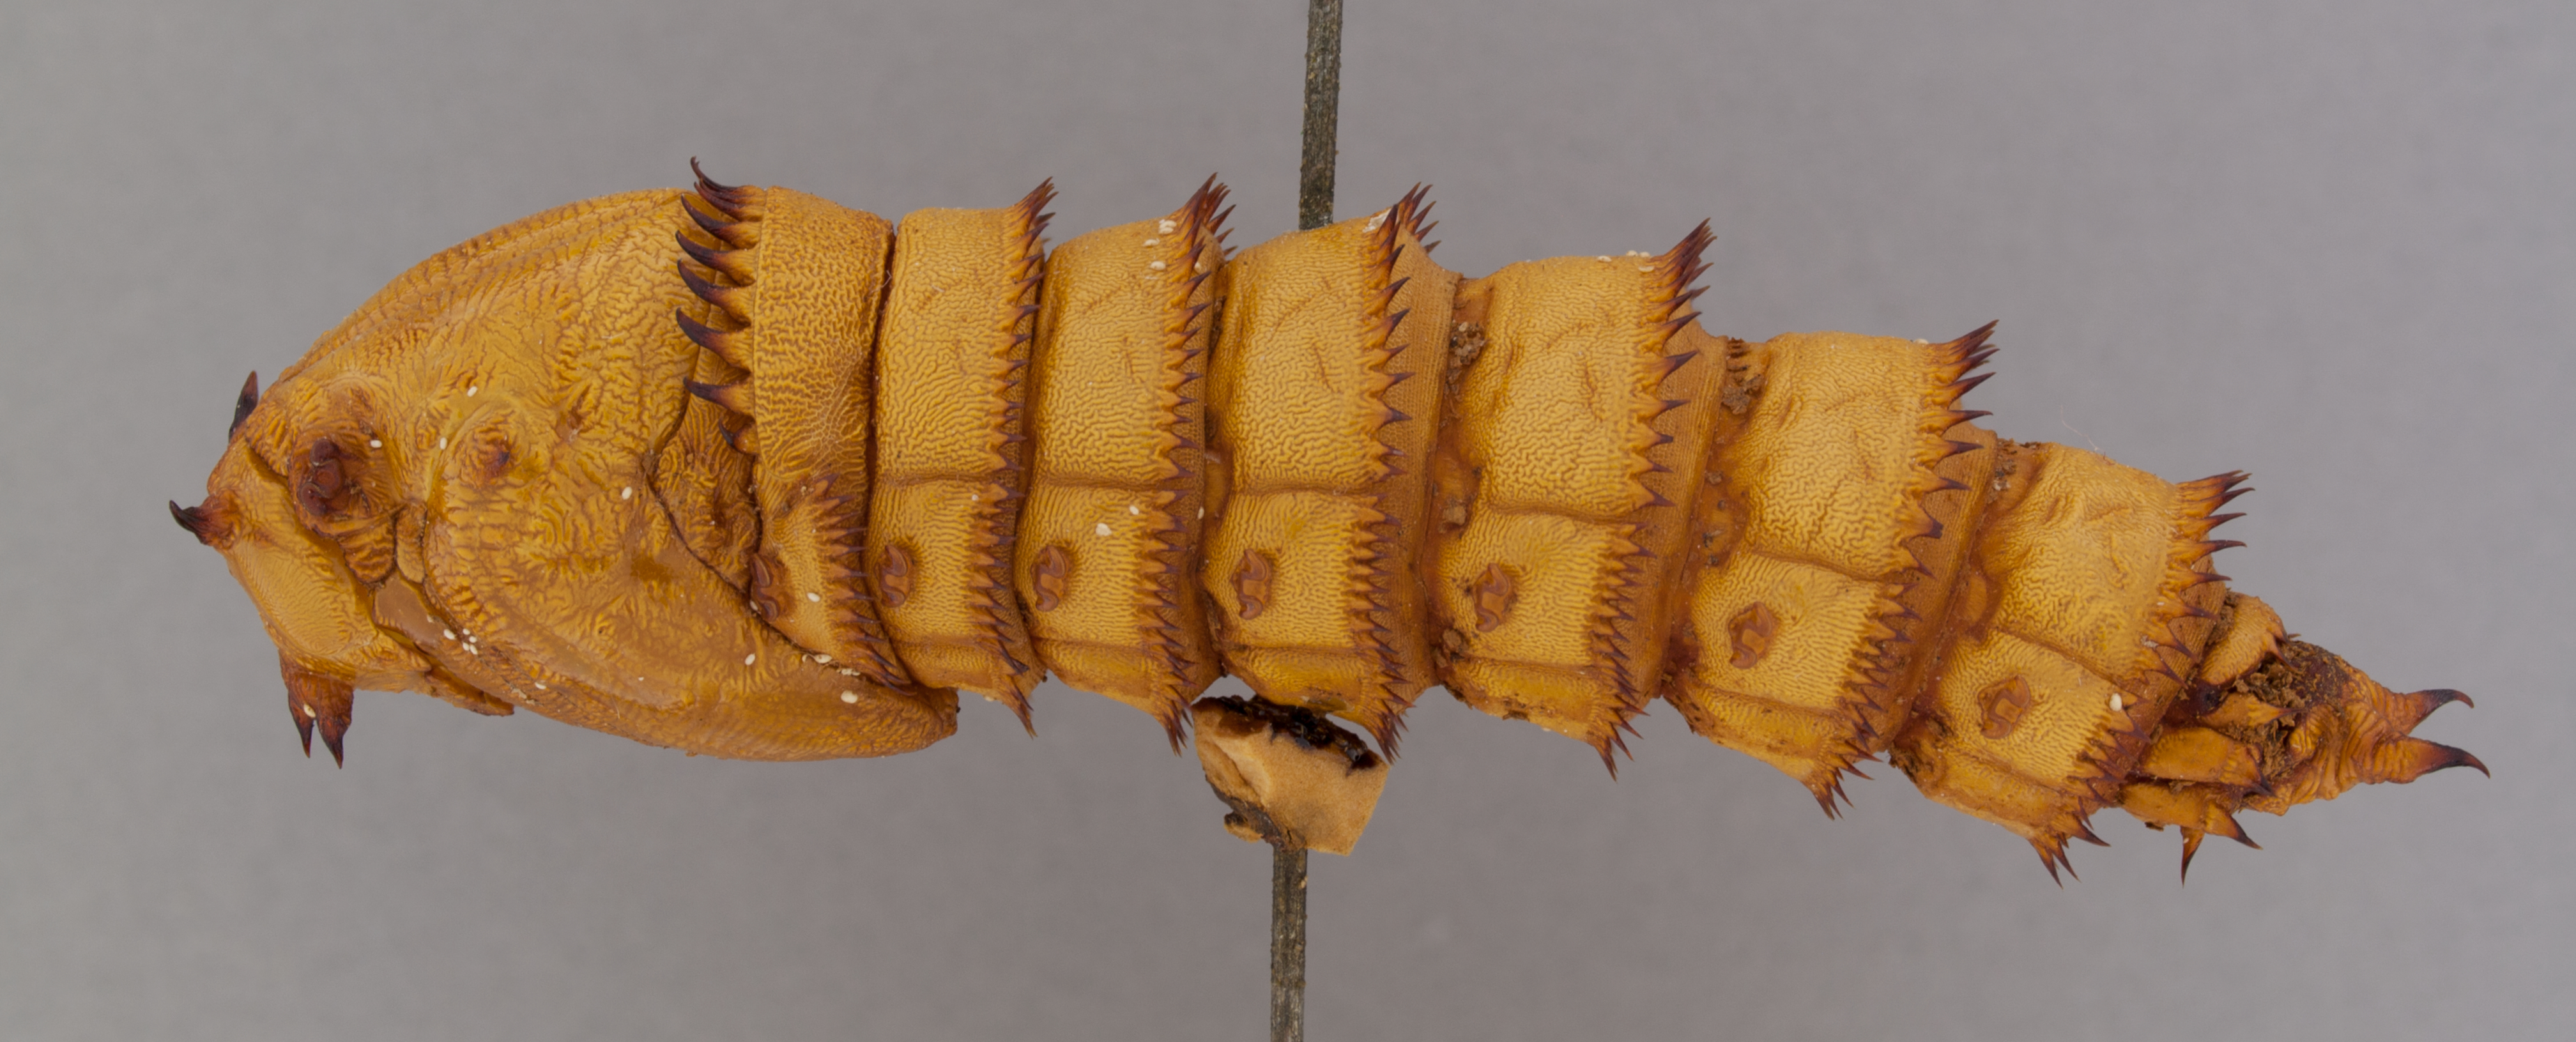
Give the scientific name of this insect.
Mydas tibialis
